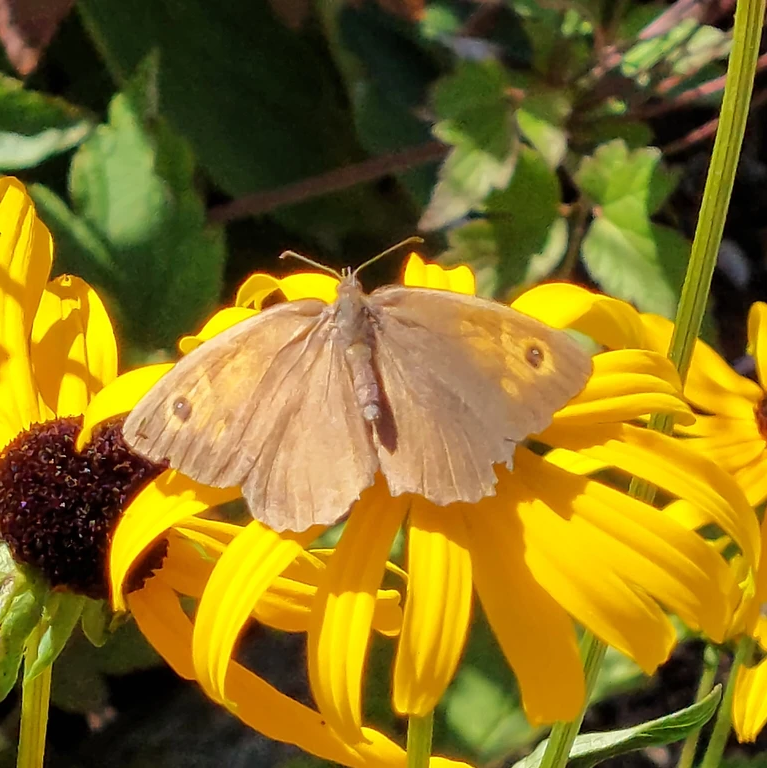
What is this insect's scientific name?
Maniola jurtina
